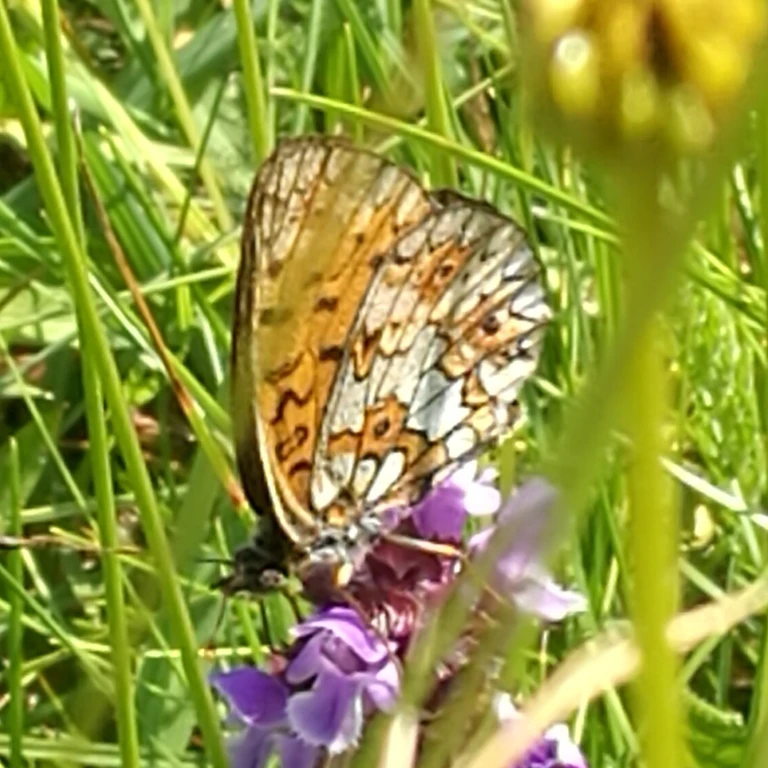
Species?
Boloria selene
